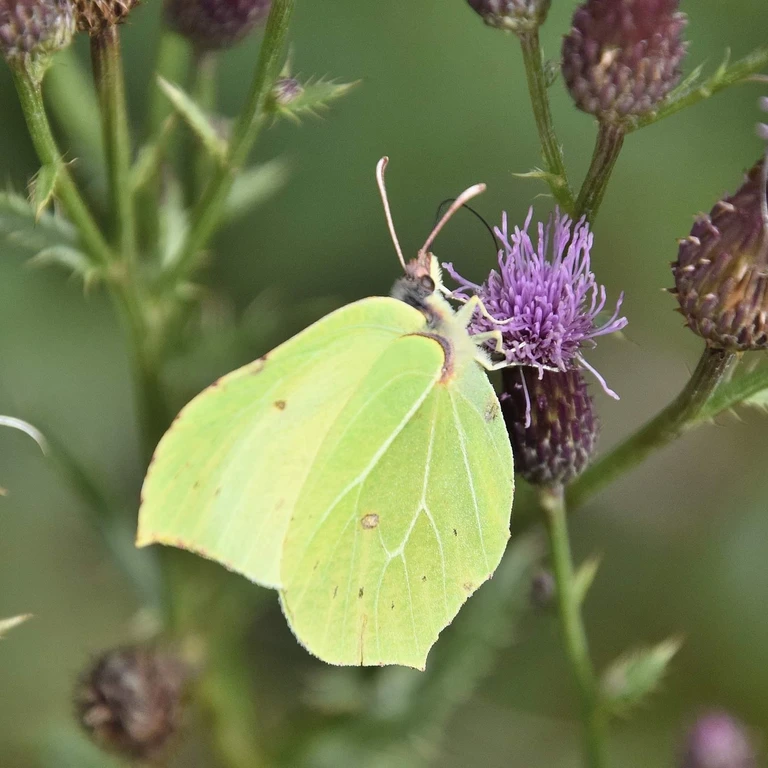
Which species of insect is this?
Gonepteryx rhamni
